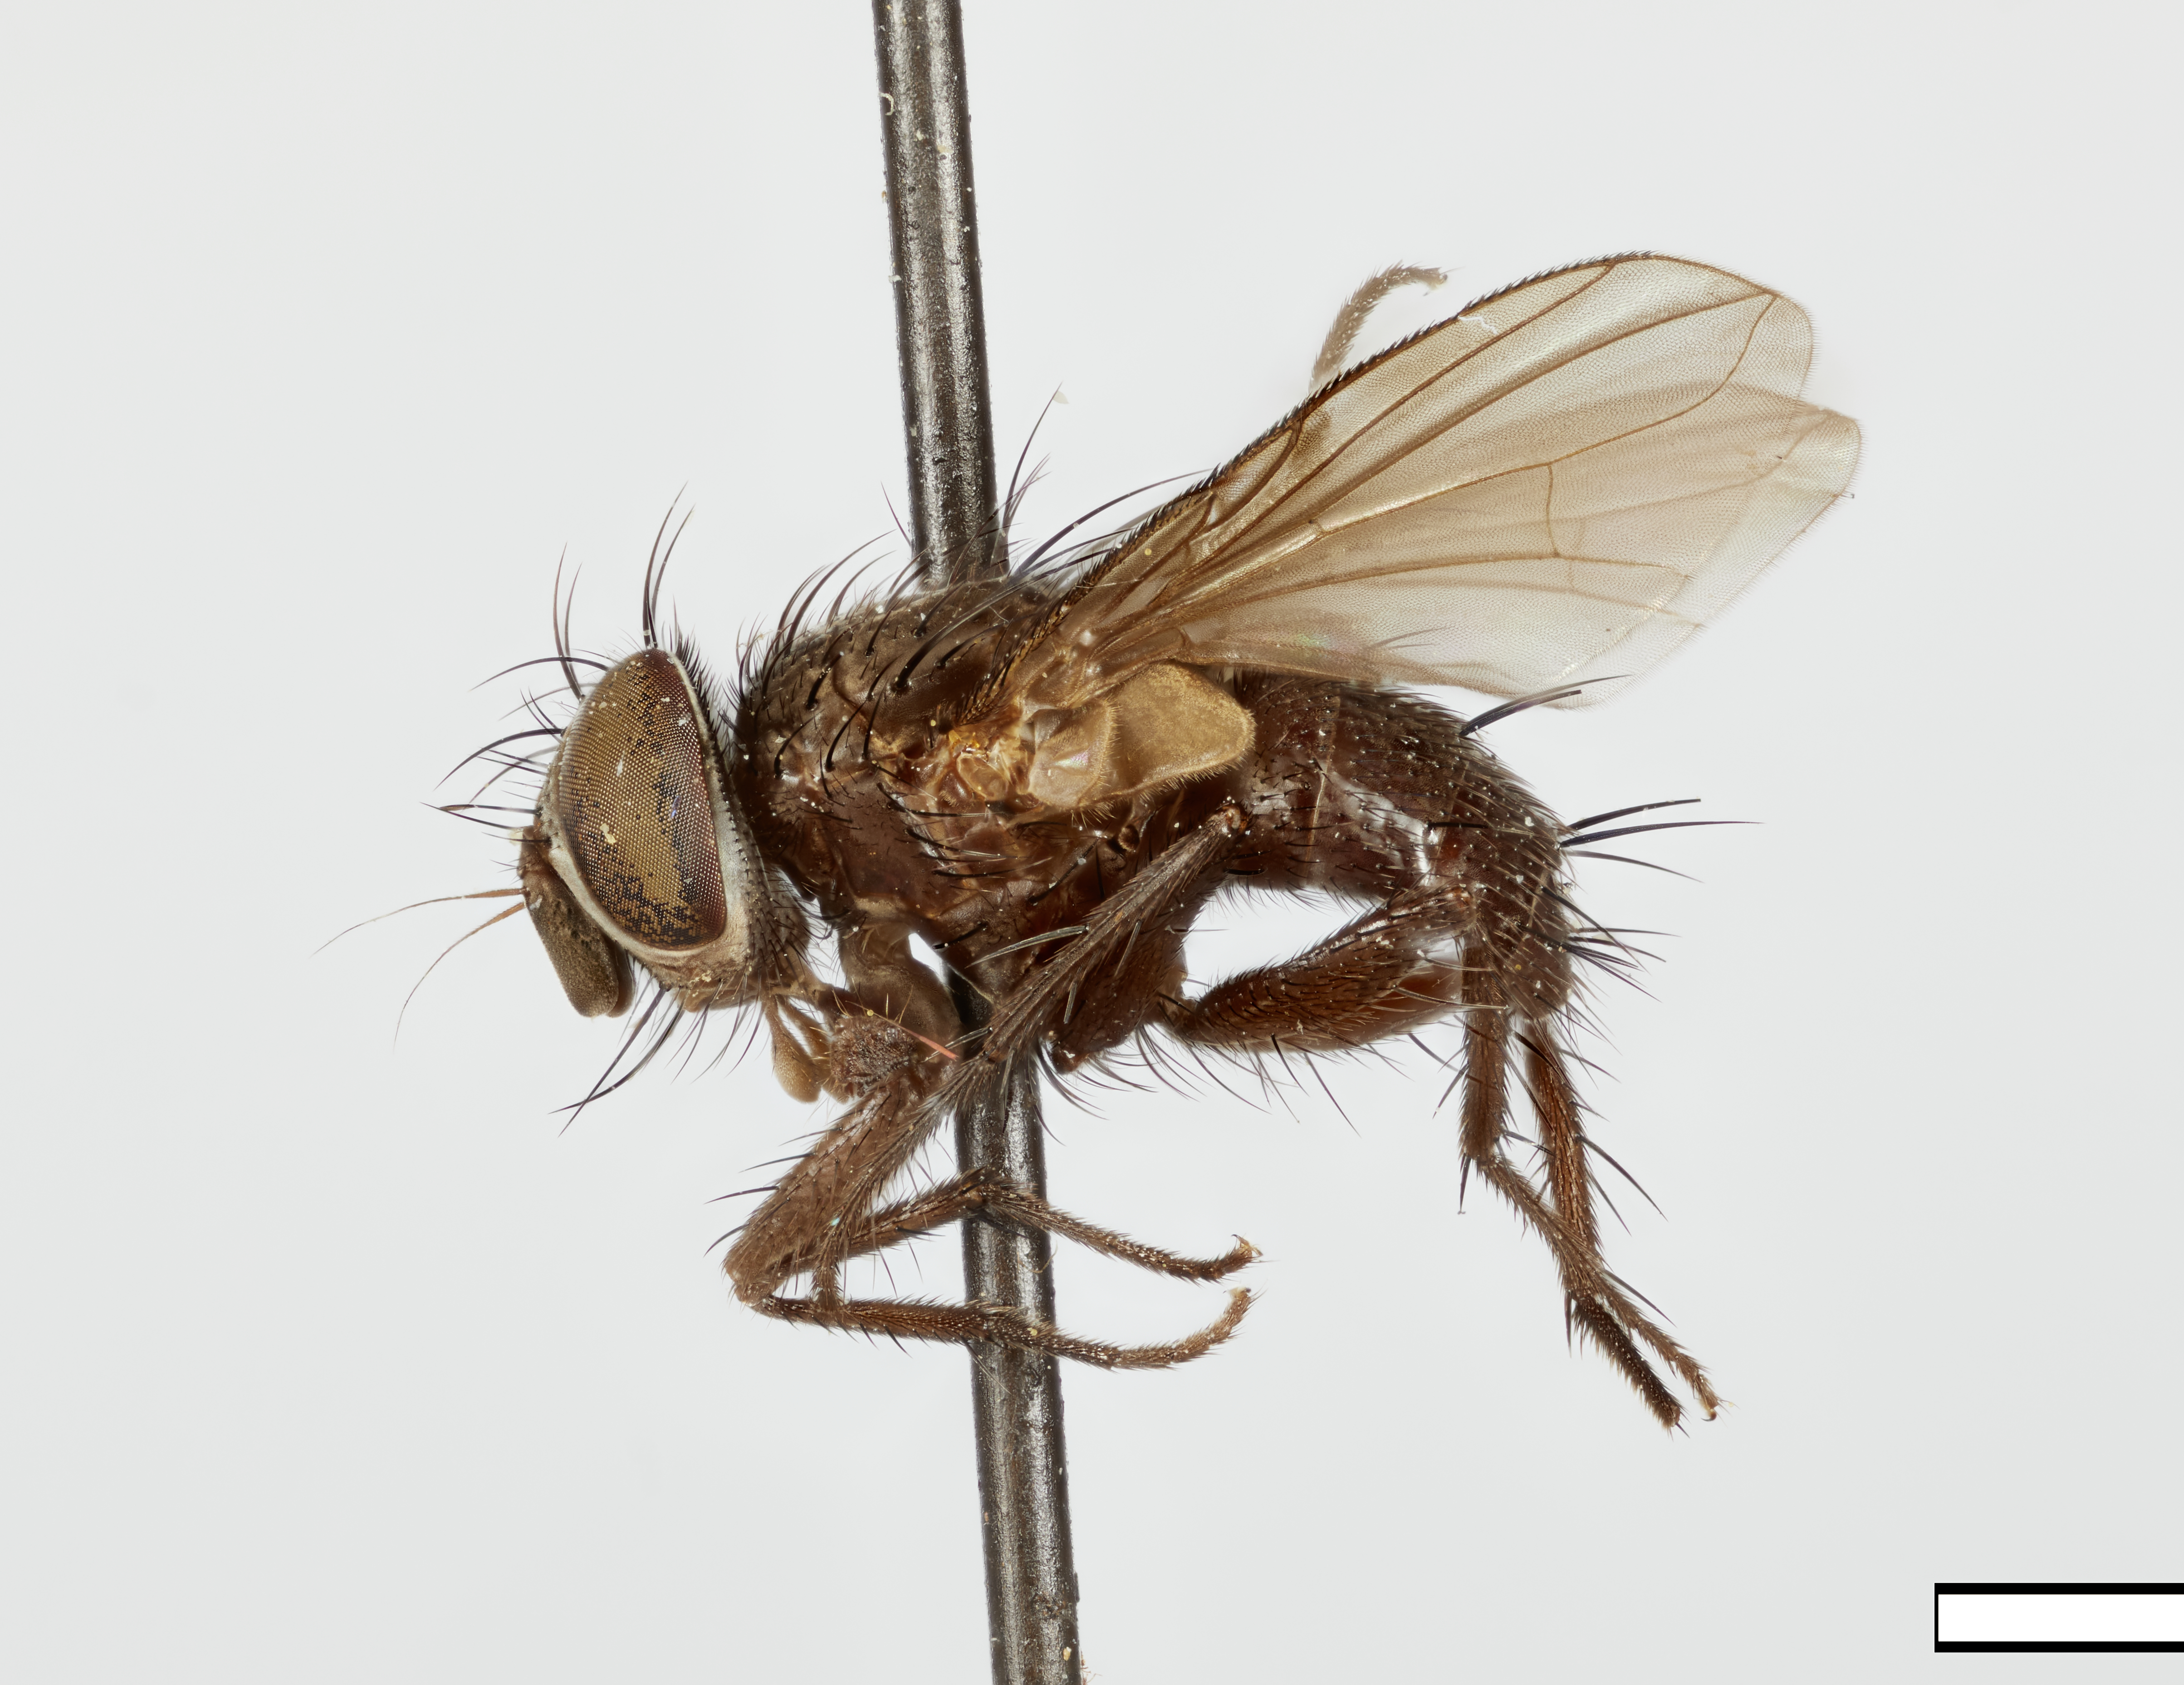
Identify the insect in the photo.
Myioxynops palpalis
